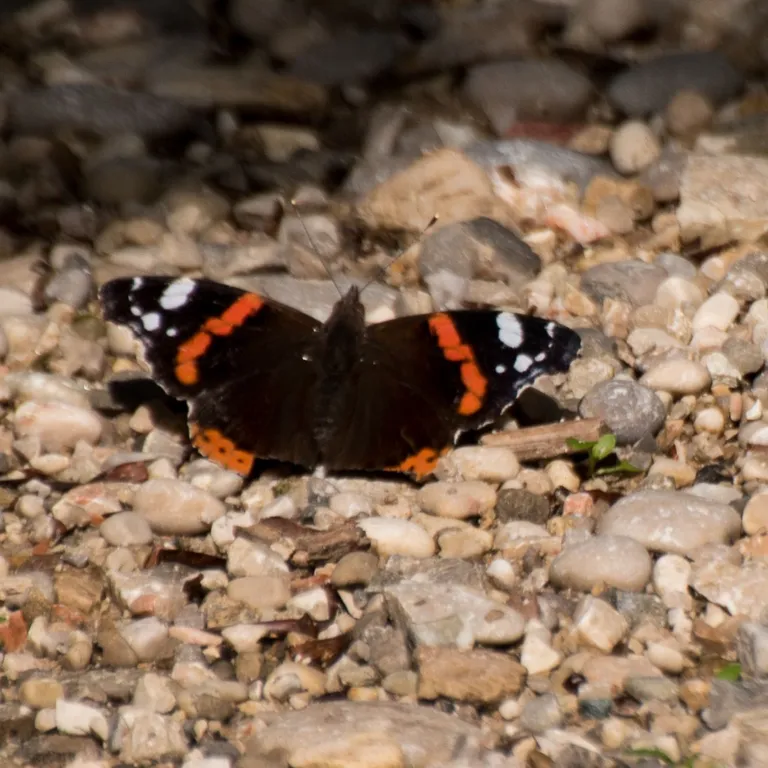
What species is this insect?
Vanessa atalanta
